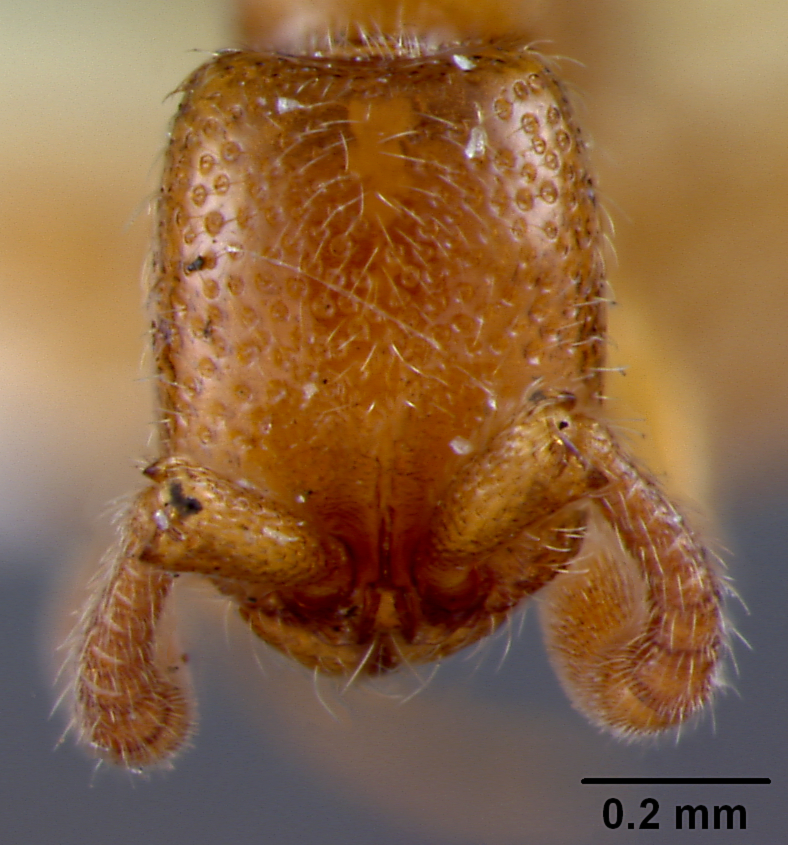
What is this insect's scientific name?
Eusphinctus occidentalis
